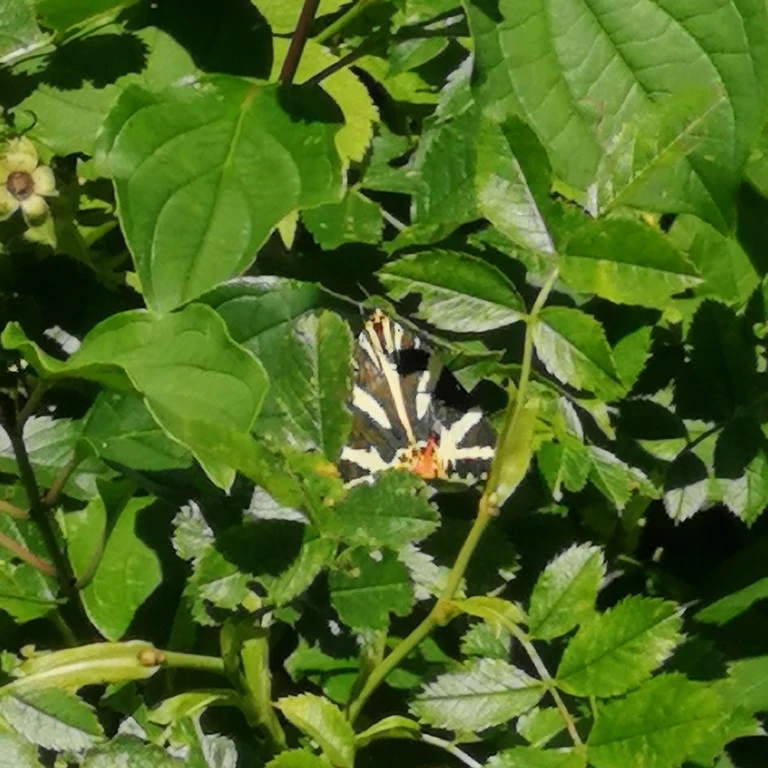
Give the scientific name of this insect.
Euplagia quadripunctaria
